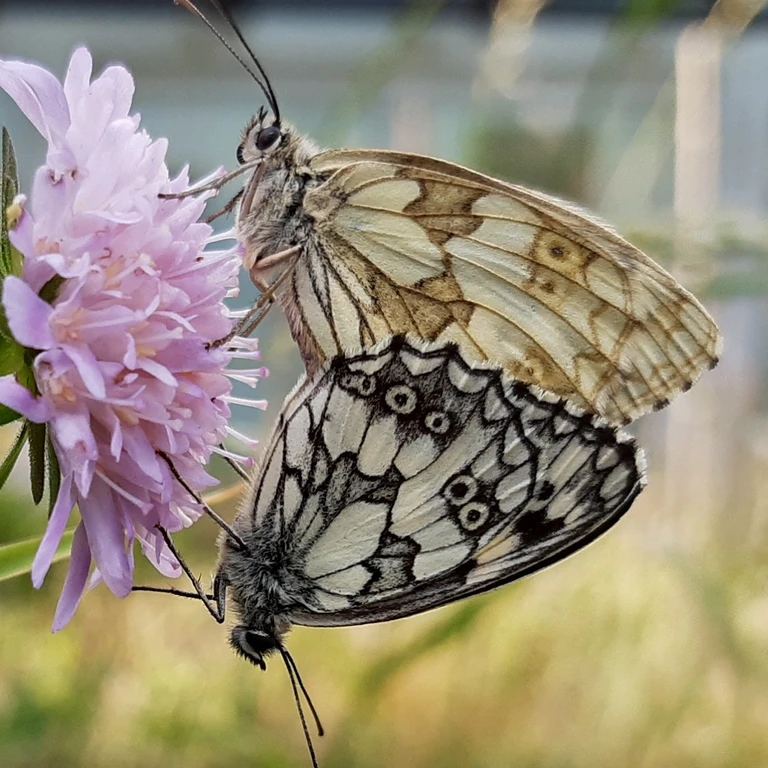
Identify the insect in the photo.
Melanargia galathea
